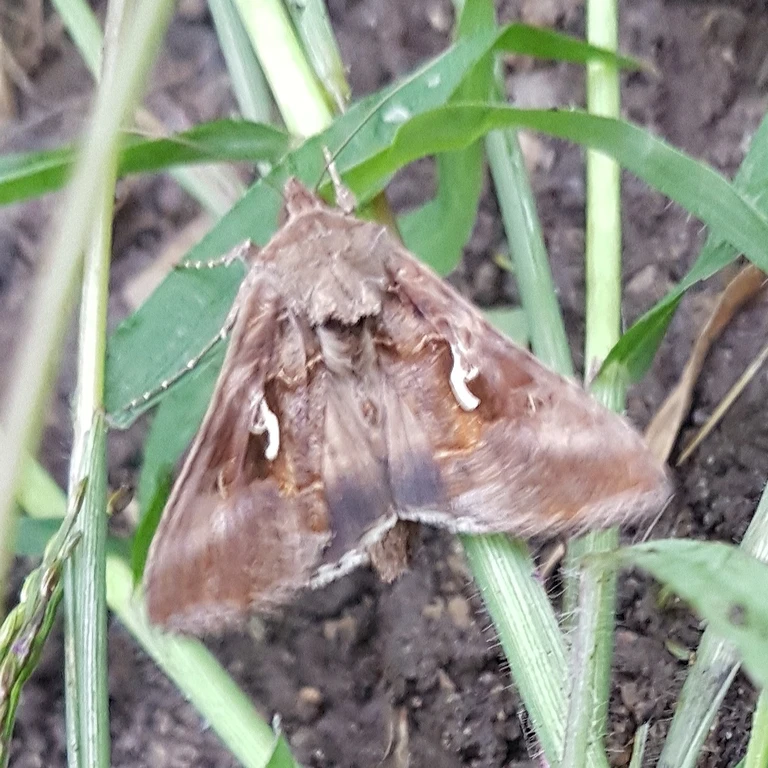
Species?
Autographa gamma
